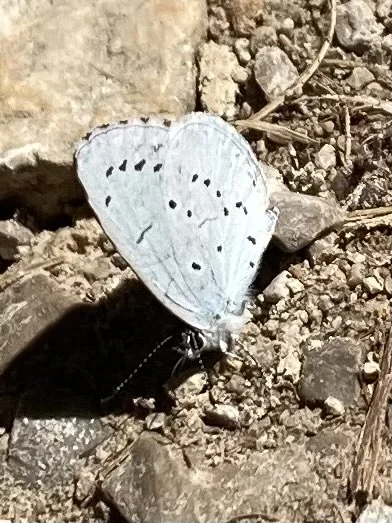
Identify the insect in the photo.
Celastrina argiolus
